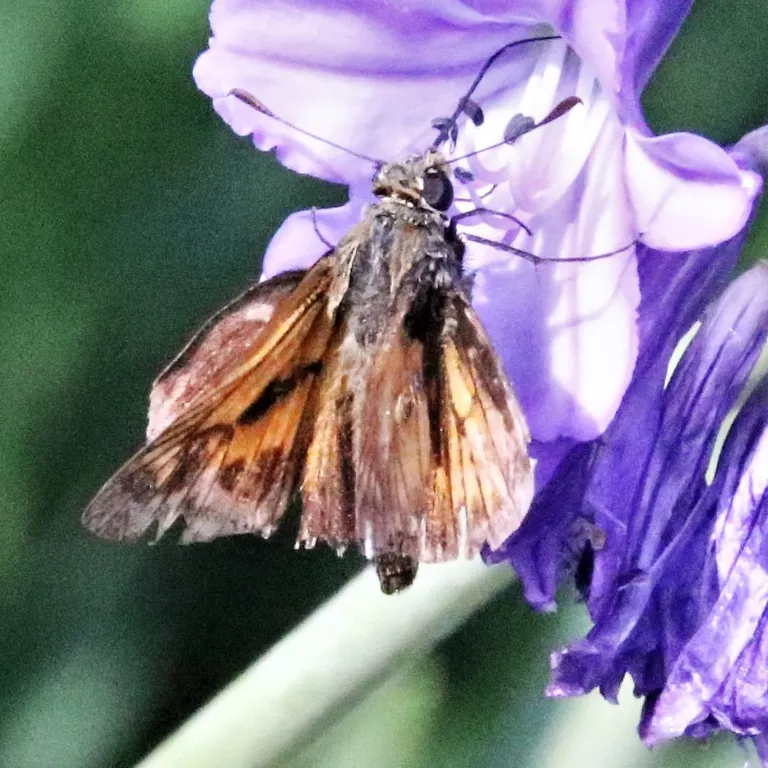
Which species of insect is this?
Ochlodes sylvanus (also Ochlodes venata)
